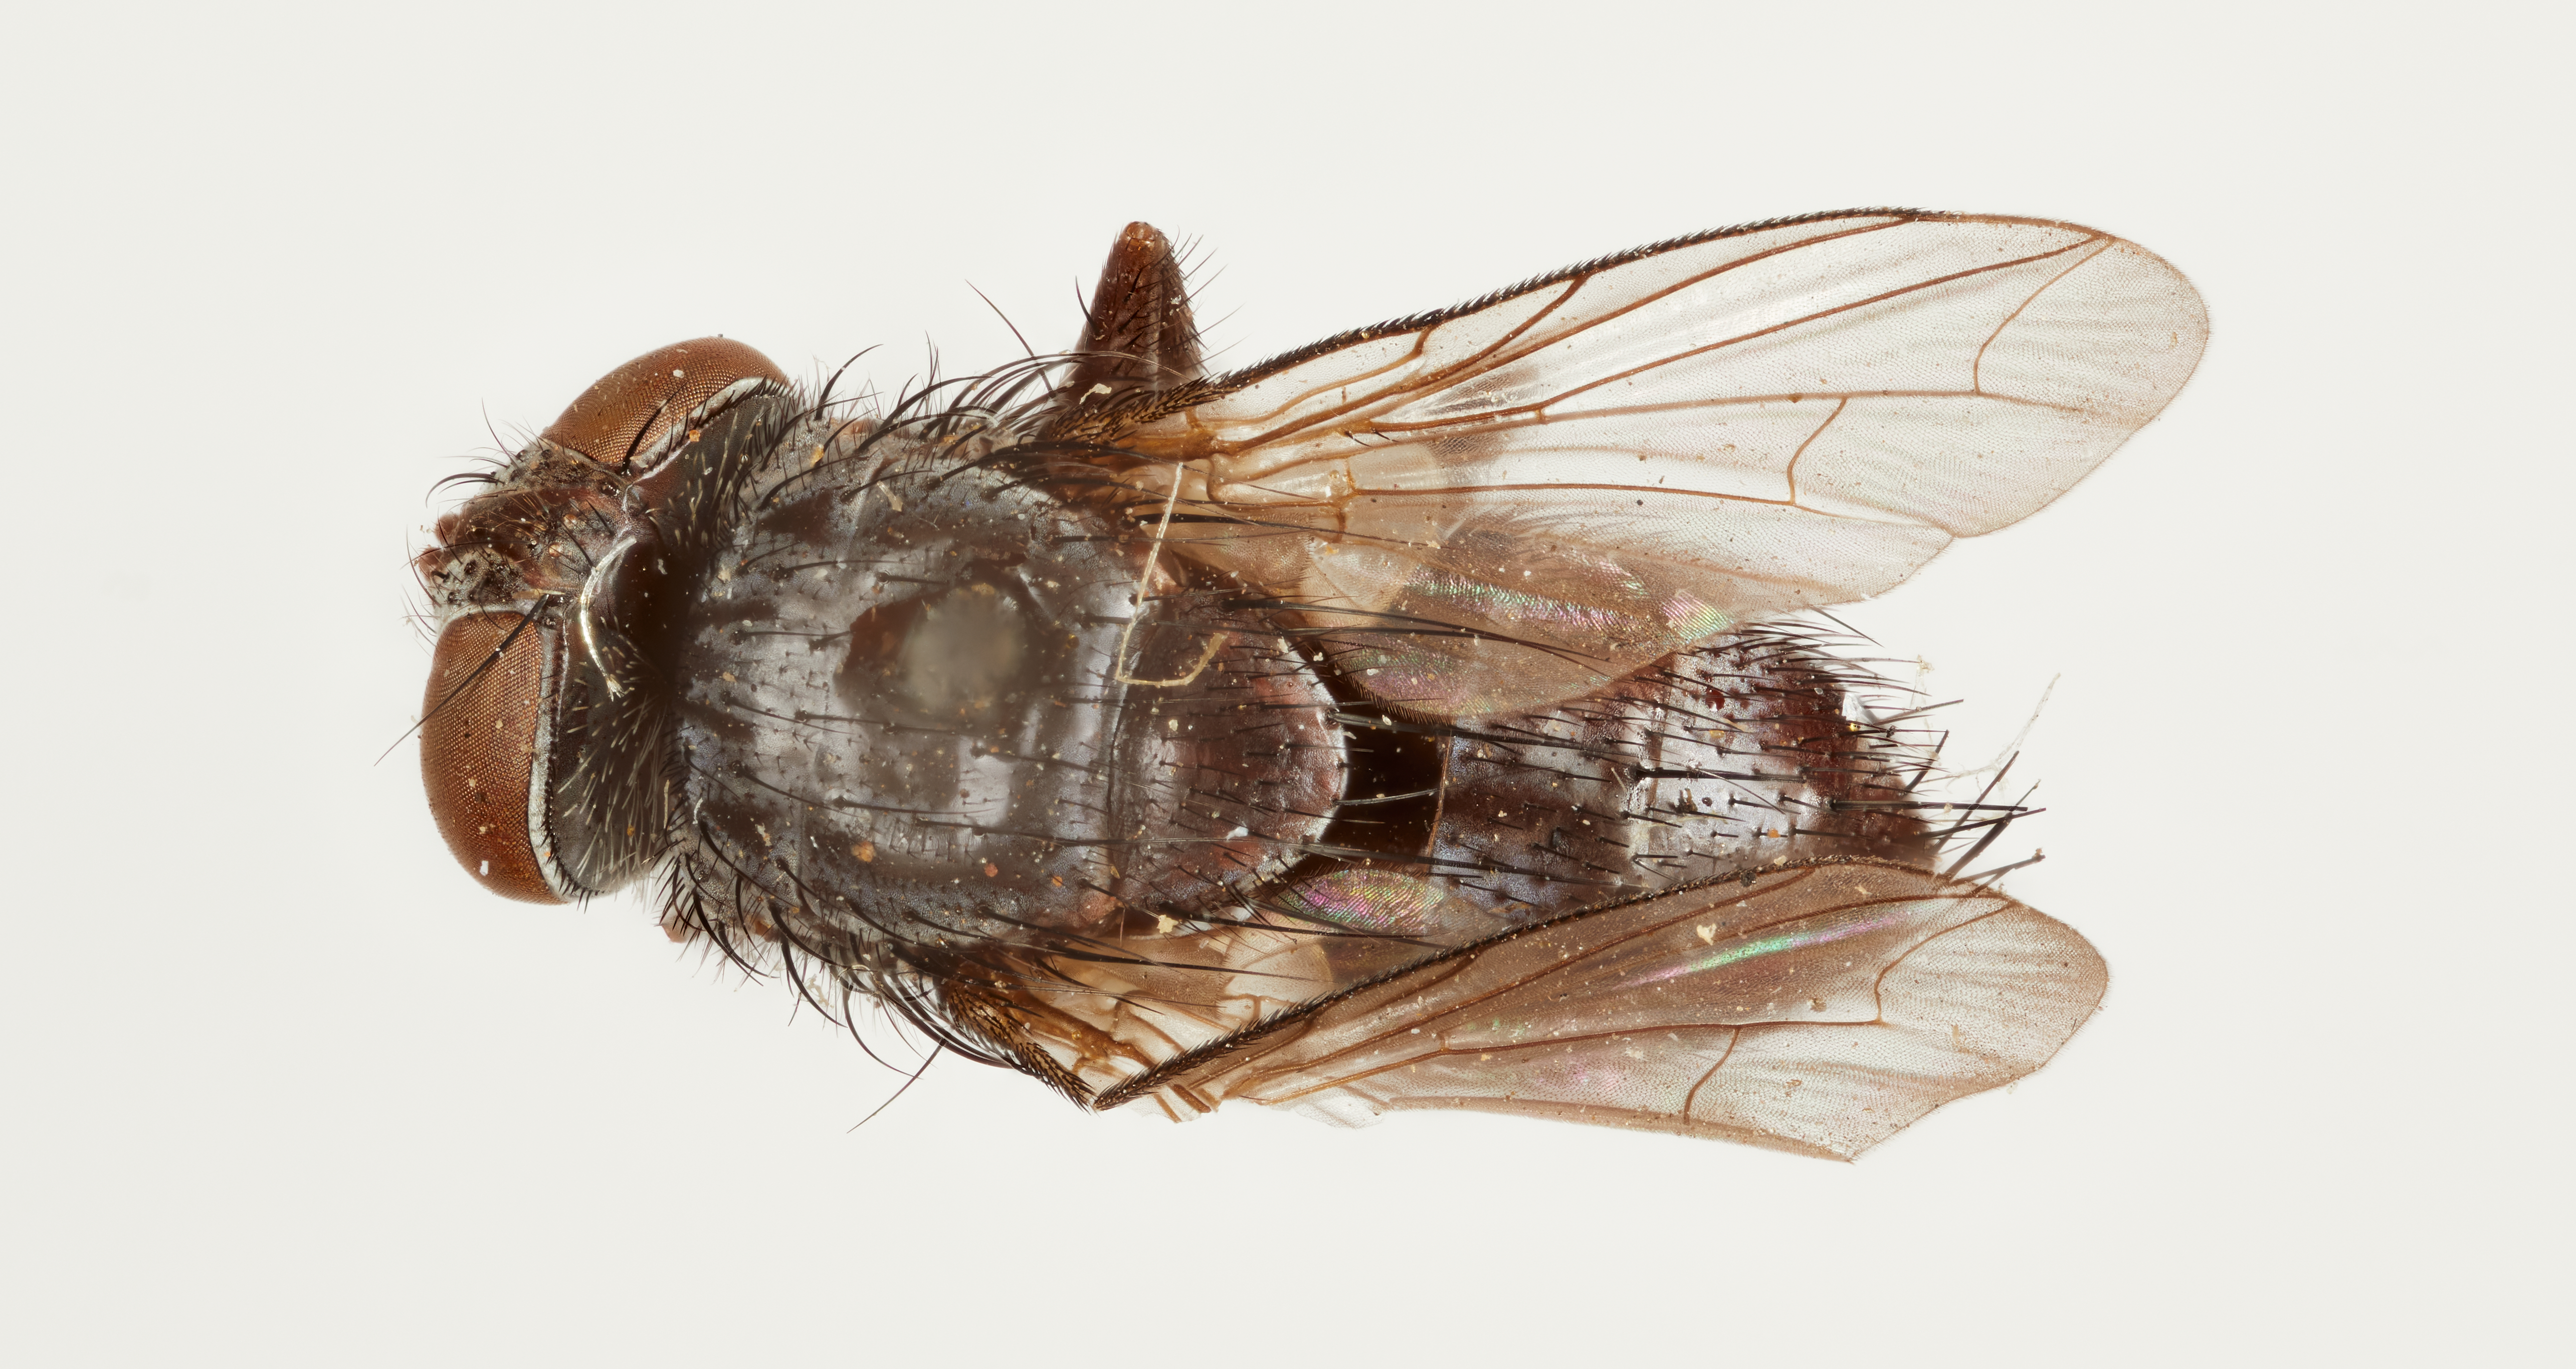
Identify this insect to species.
Neophryxe psychidis
